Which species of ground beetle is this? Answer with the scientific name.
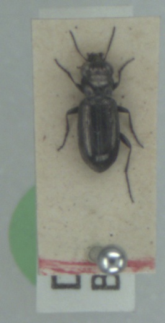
Notiophilus aquaticus
